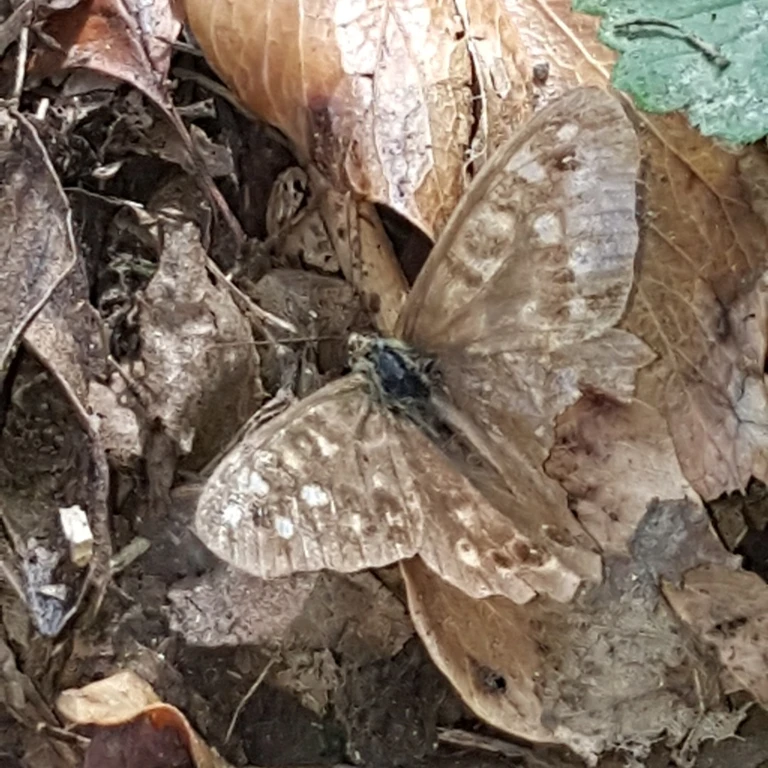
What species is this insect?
Pararge aegeria
